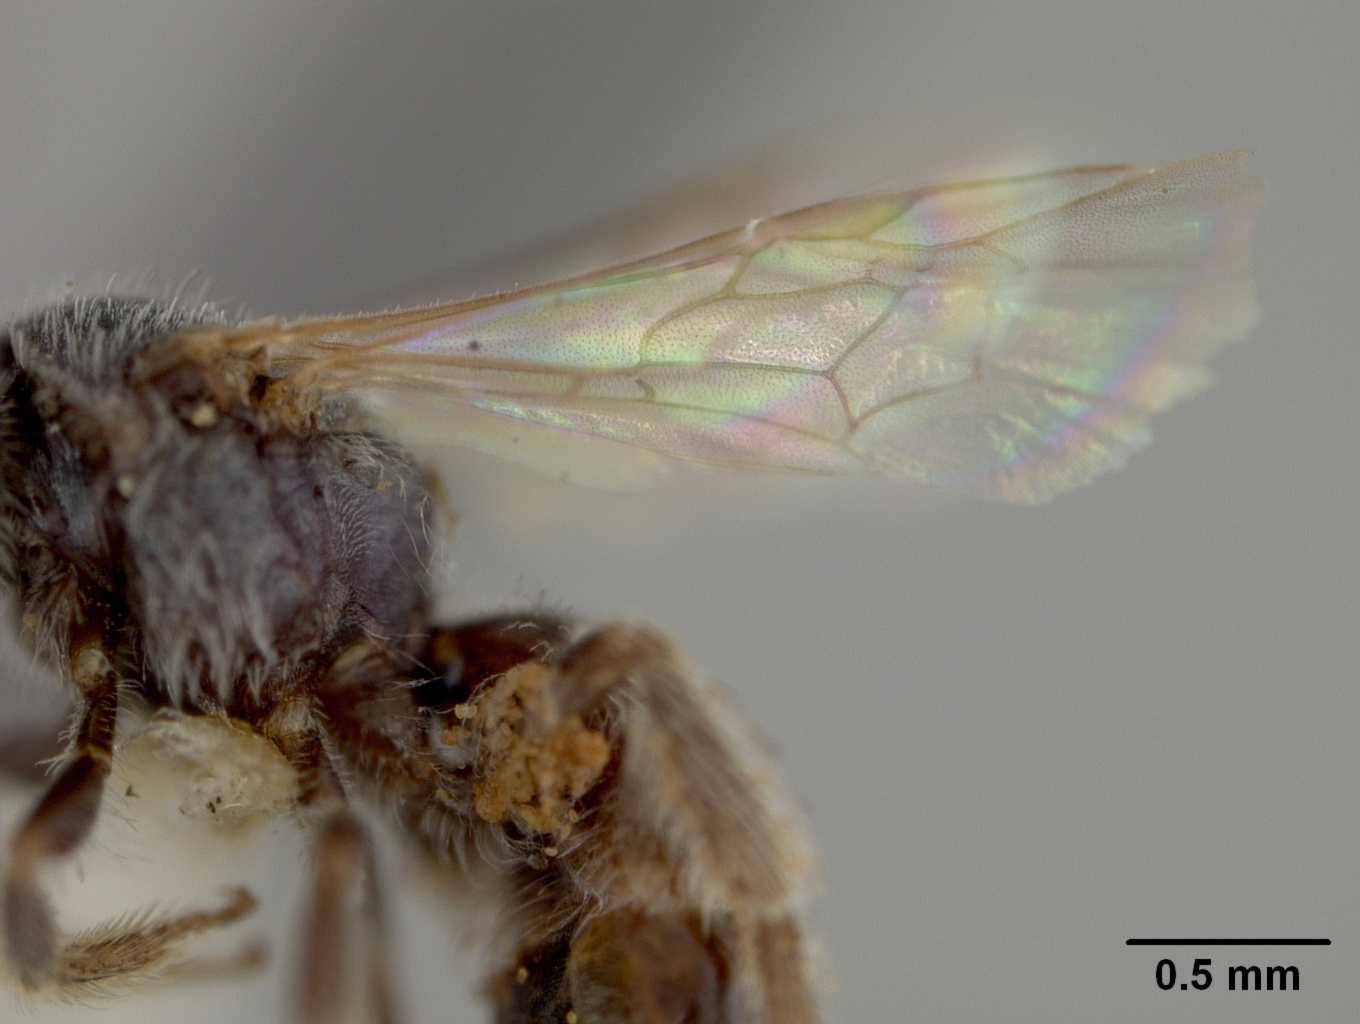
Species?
Halictus harmonius
